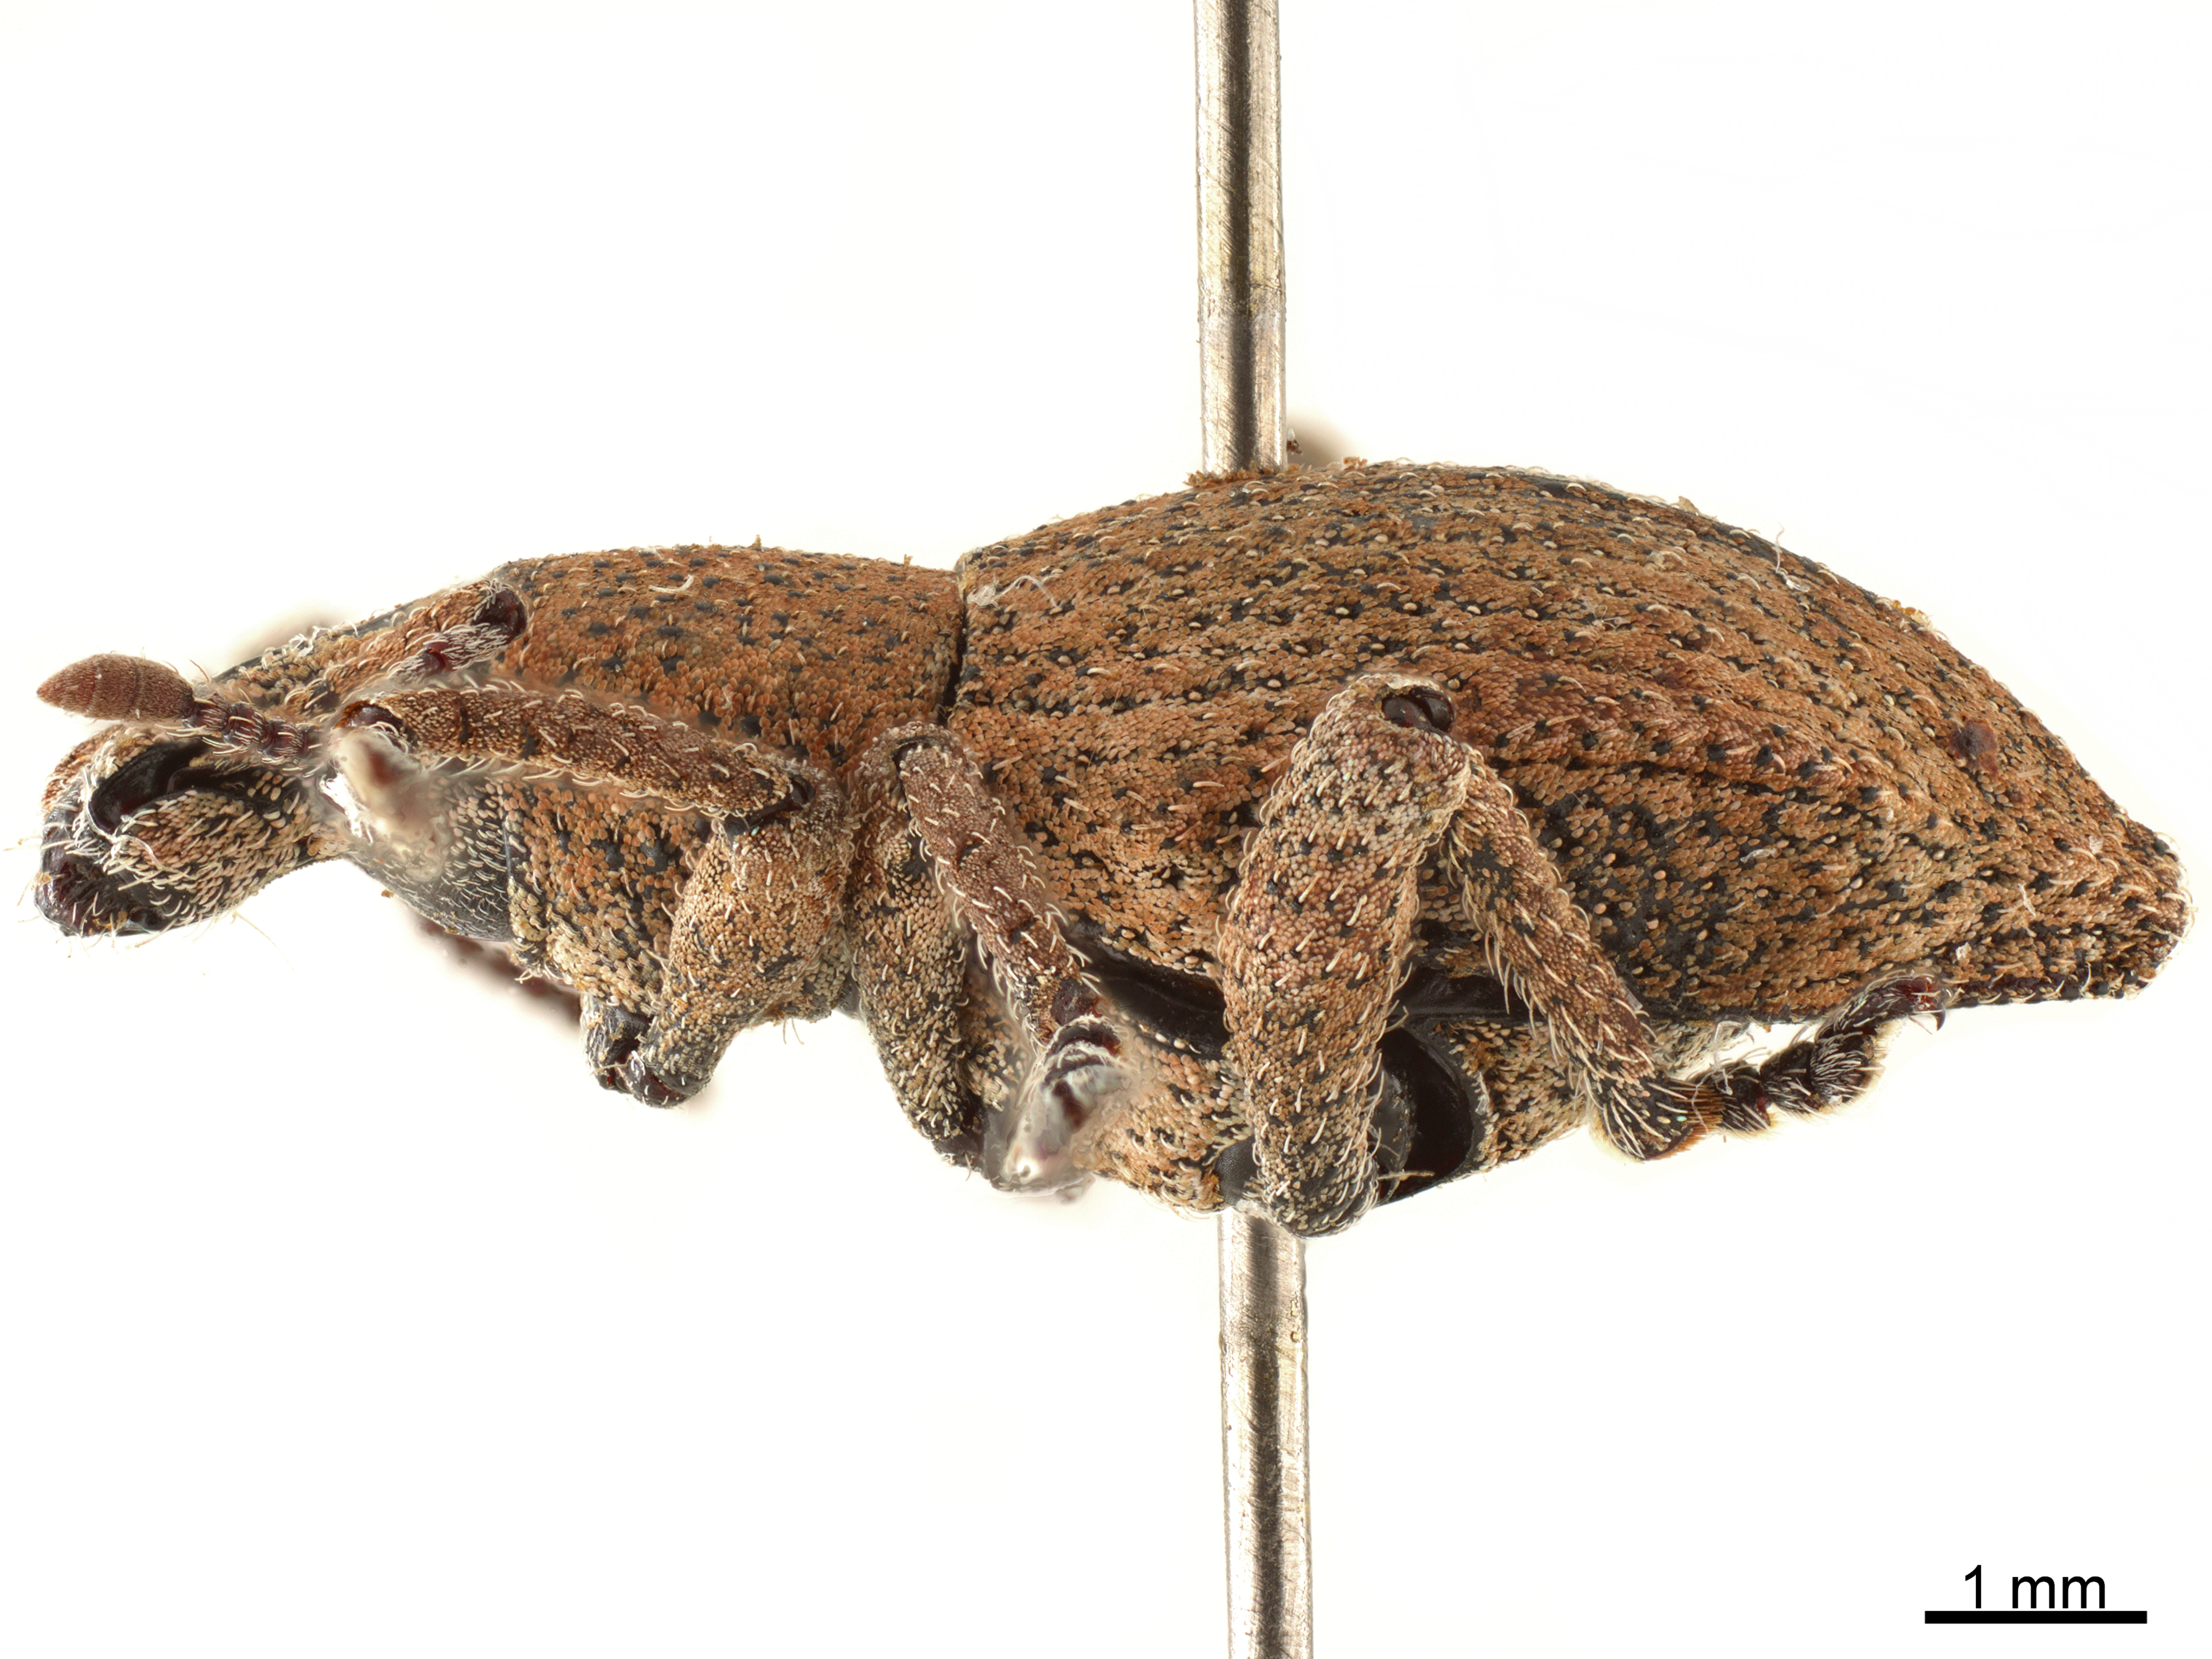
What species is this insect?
Elytrurus griseus
